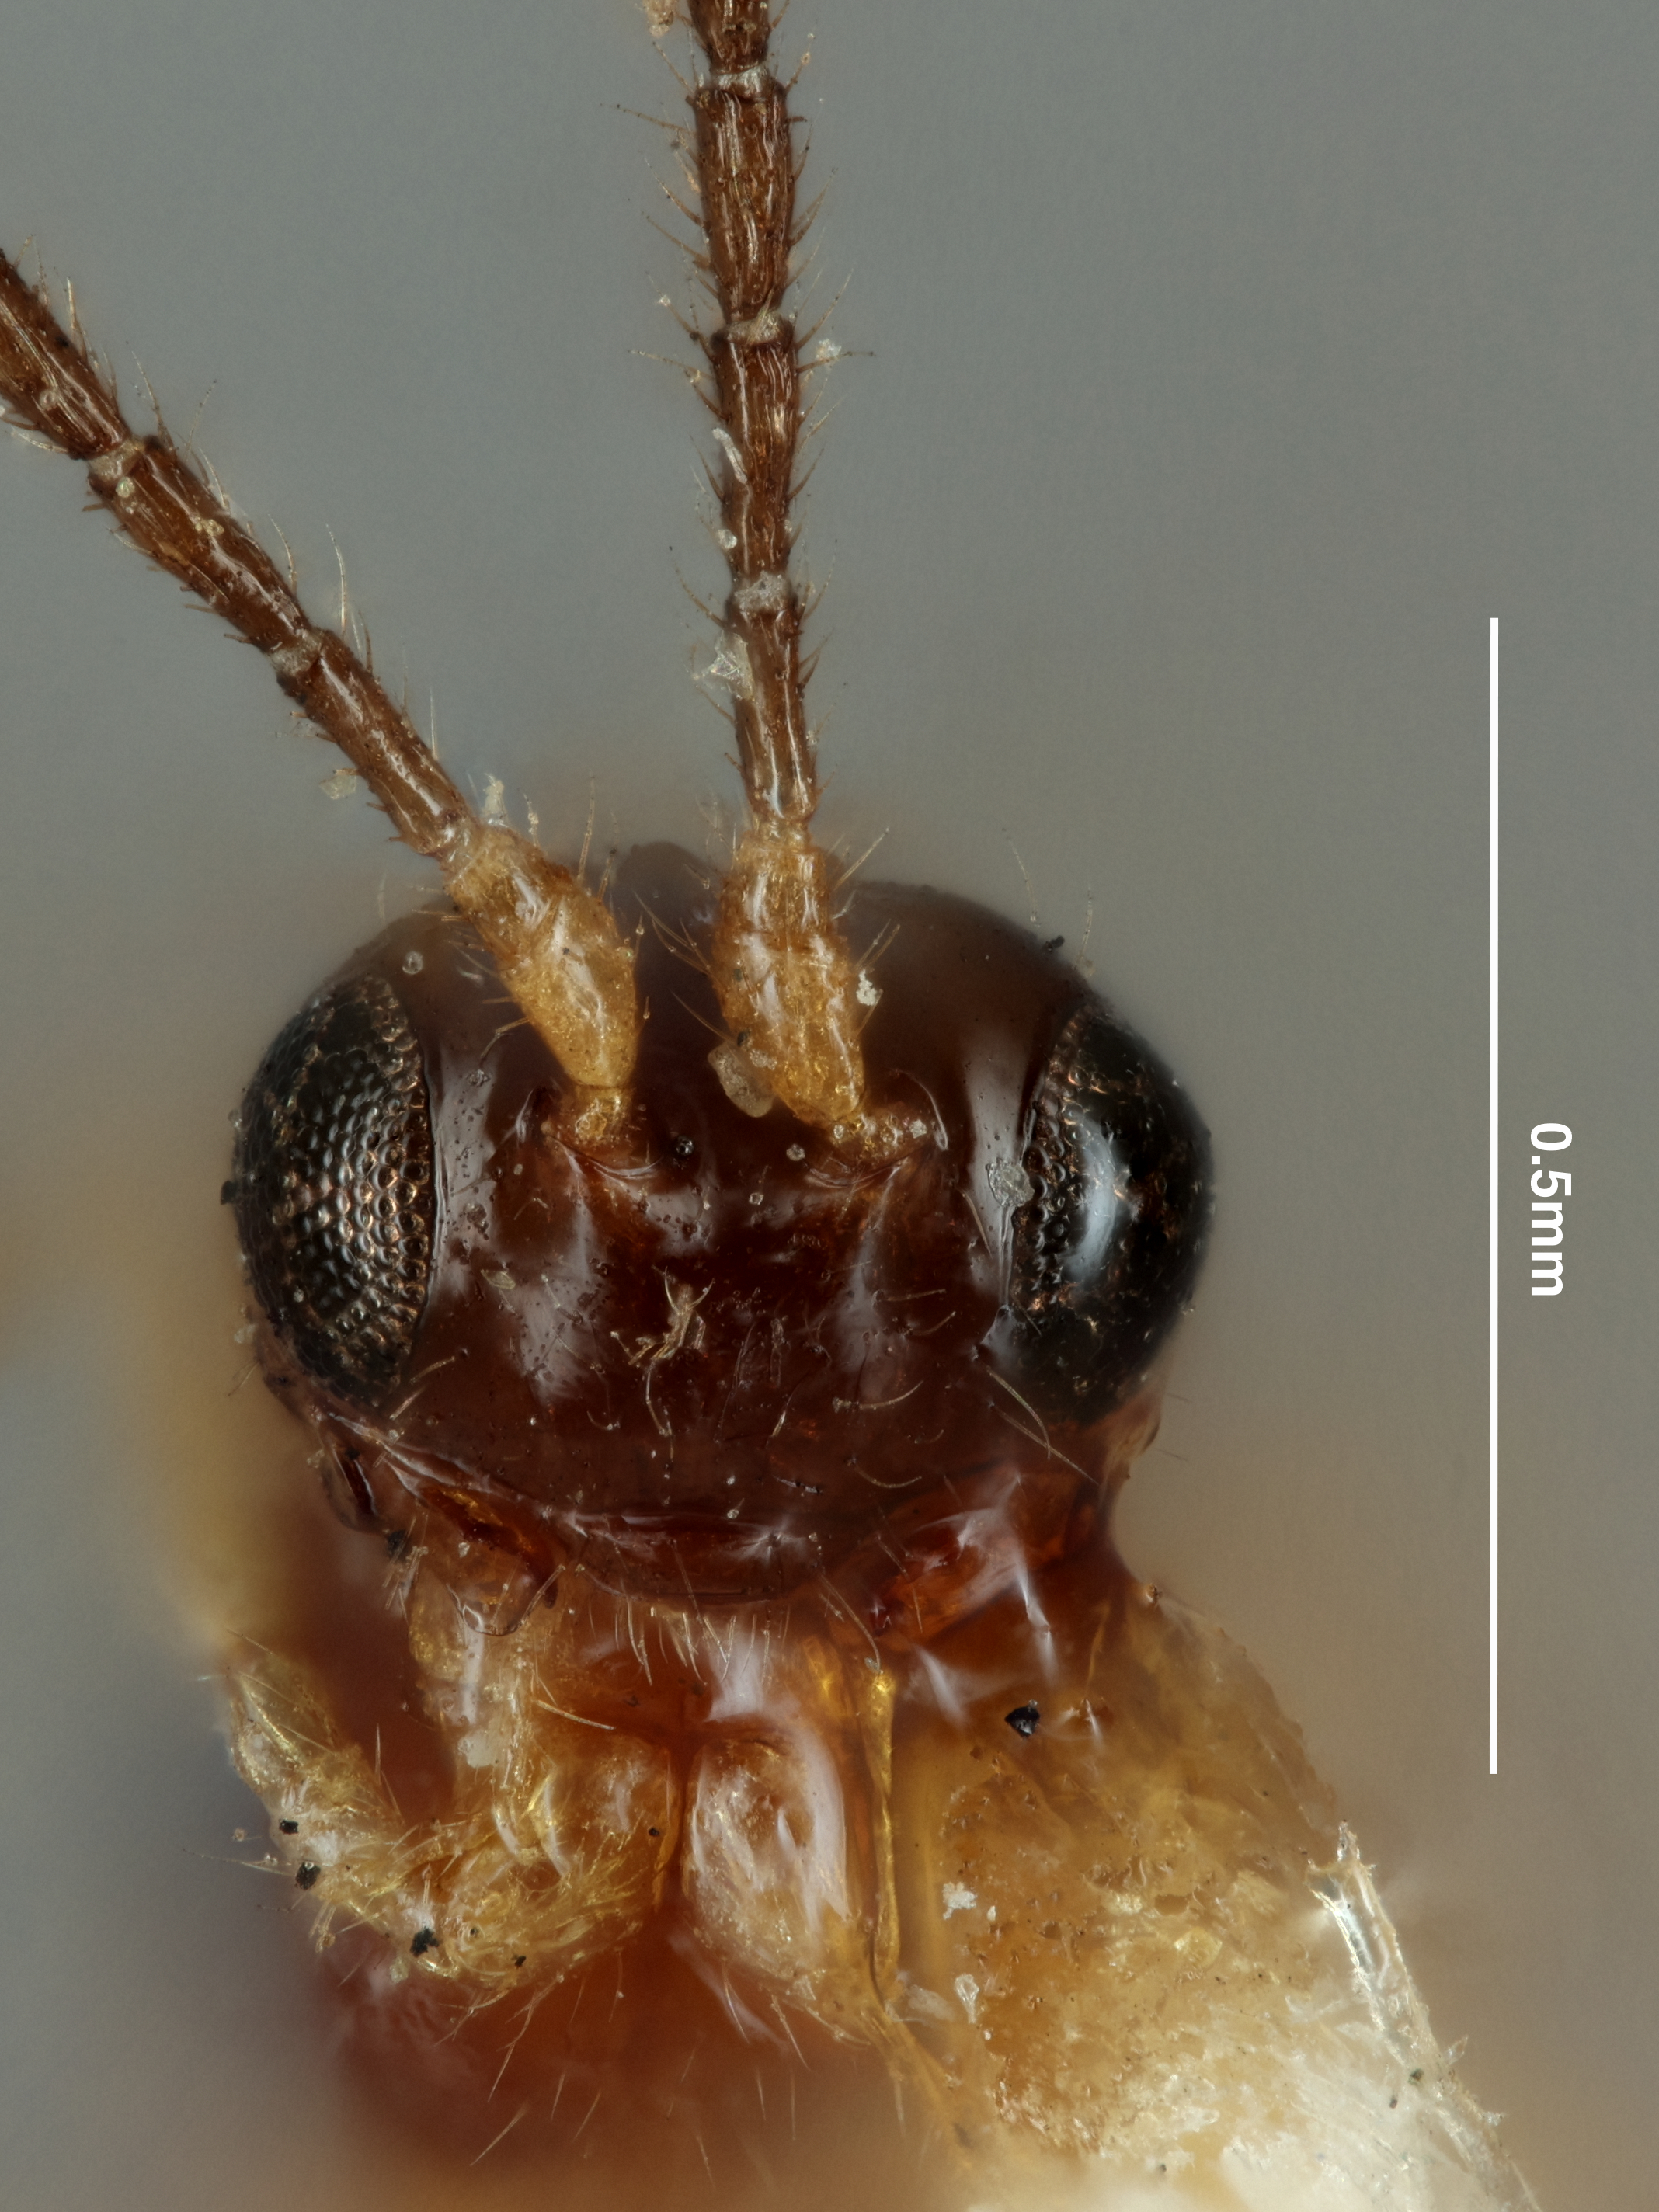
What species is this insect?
Aspilota armillariae
